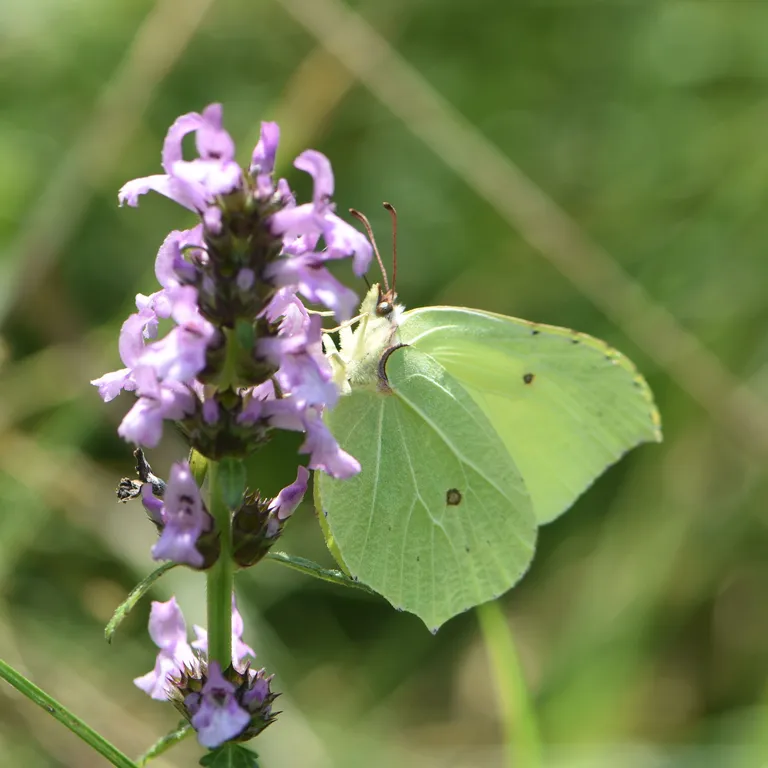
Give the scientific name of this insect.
Gonepteryx rhamni
